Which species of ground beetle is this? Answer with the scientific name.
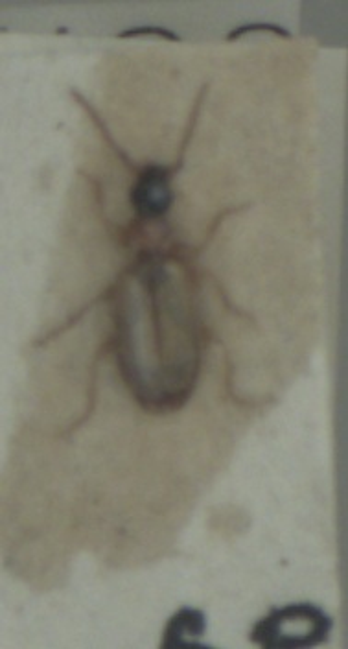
Philorhizus melanocephalus
